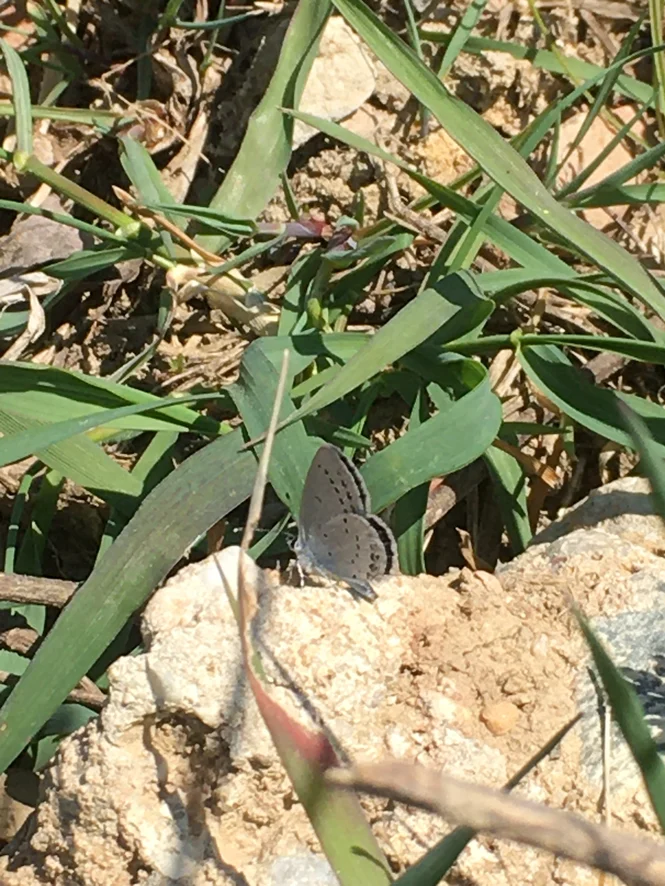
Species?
Cupido argiades (also Elkalyce argiades)
